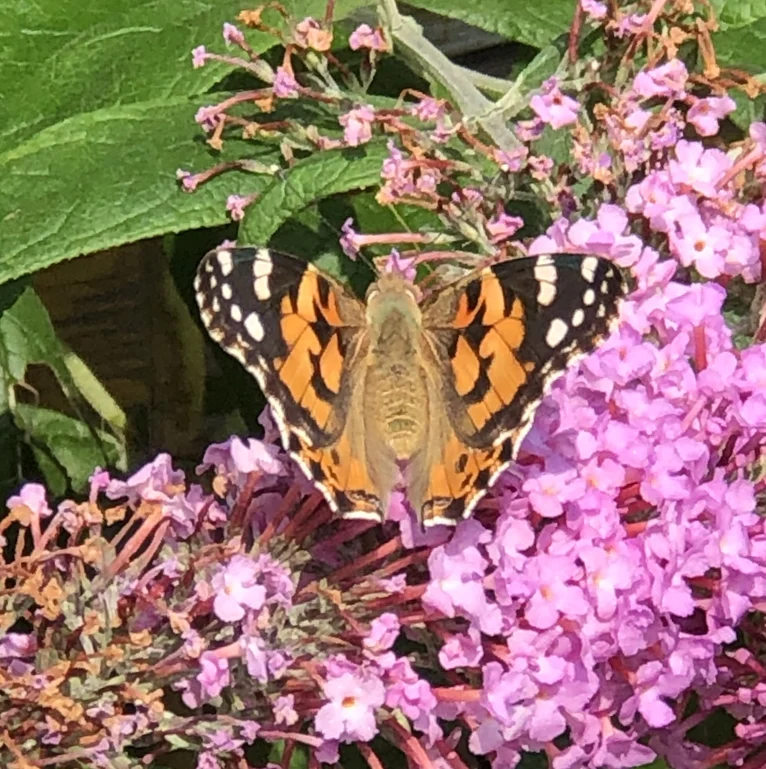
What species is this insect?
Vanessa cardui
